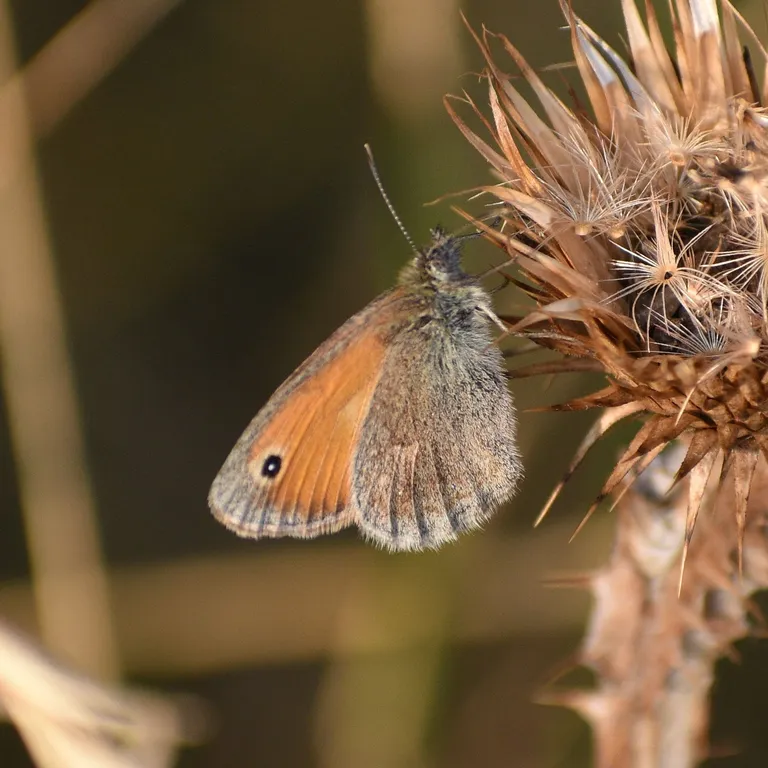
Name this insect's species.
Coenonympha pamphilus
